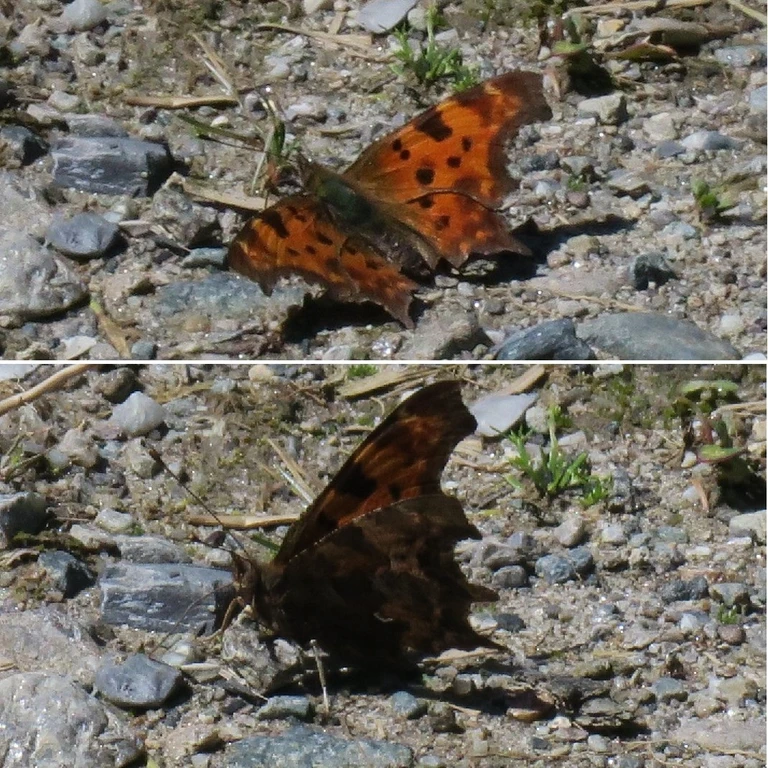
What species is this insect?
Polygonia c-album
